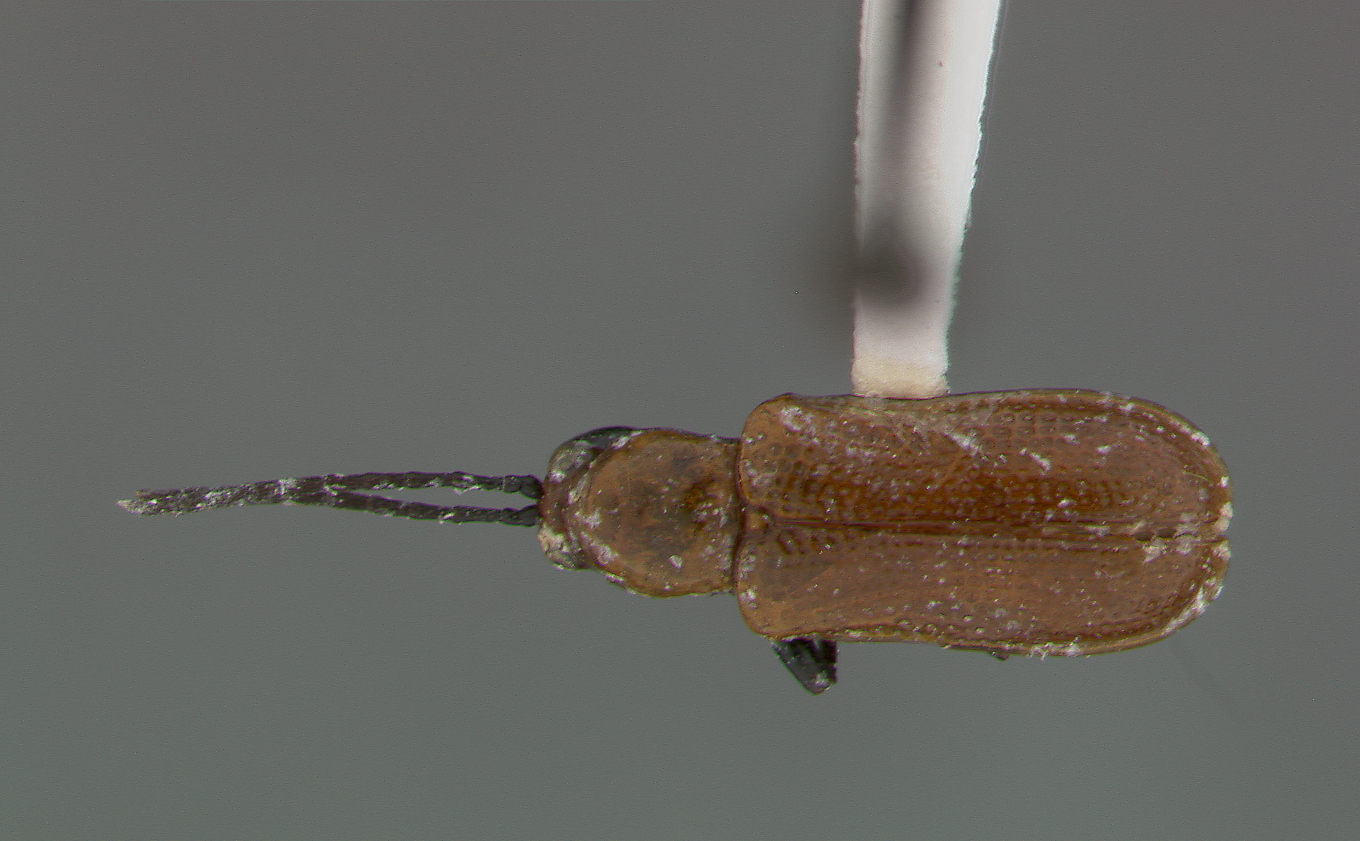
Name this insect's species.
Cephaloleia cylindrica
